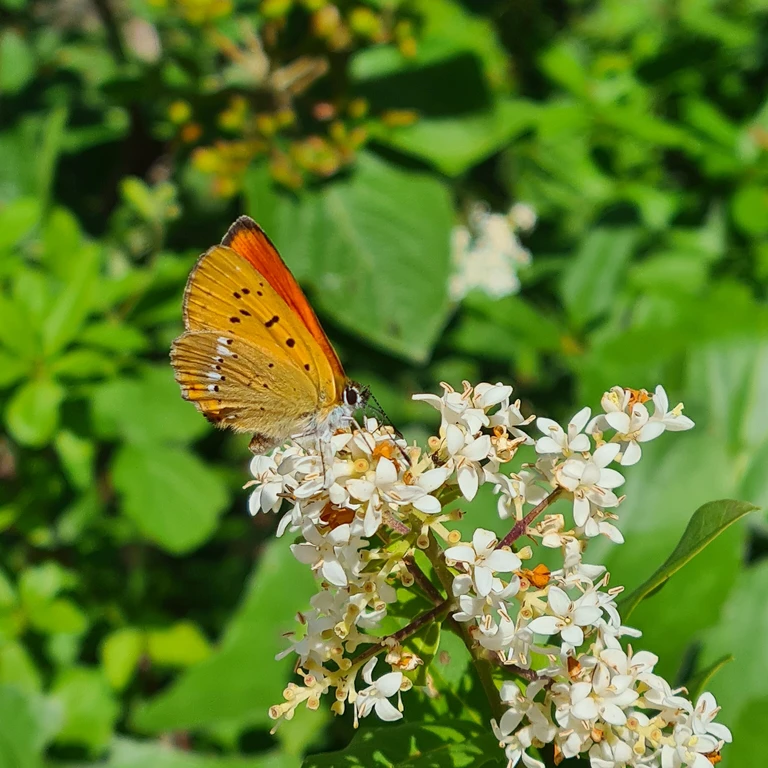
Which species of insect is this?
Lycaena virgaureae
